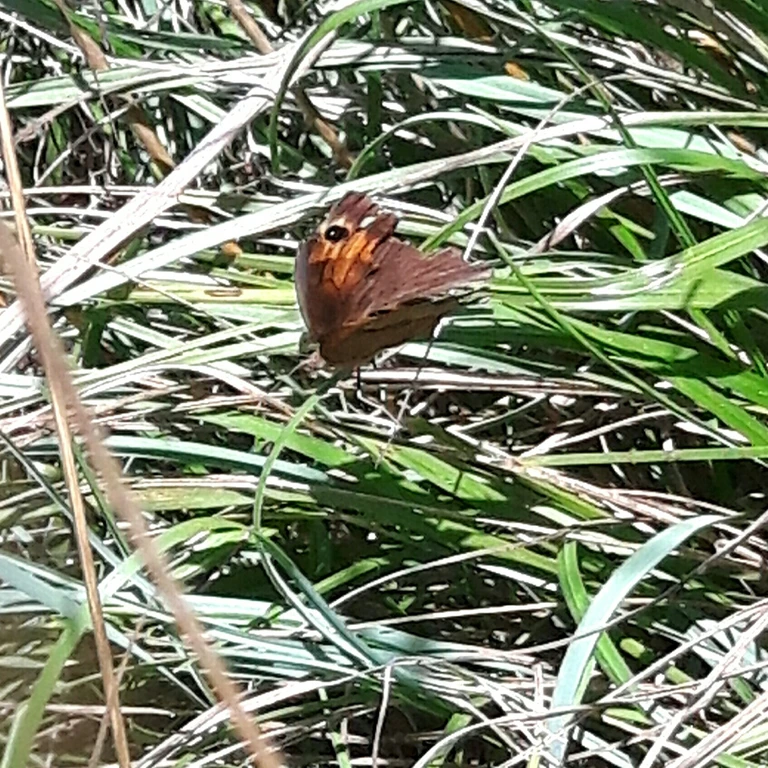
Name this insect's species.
Maniola jurtina
